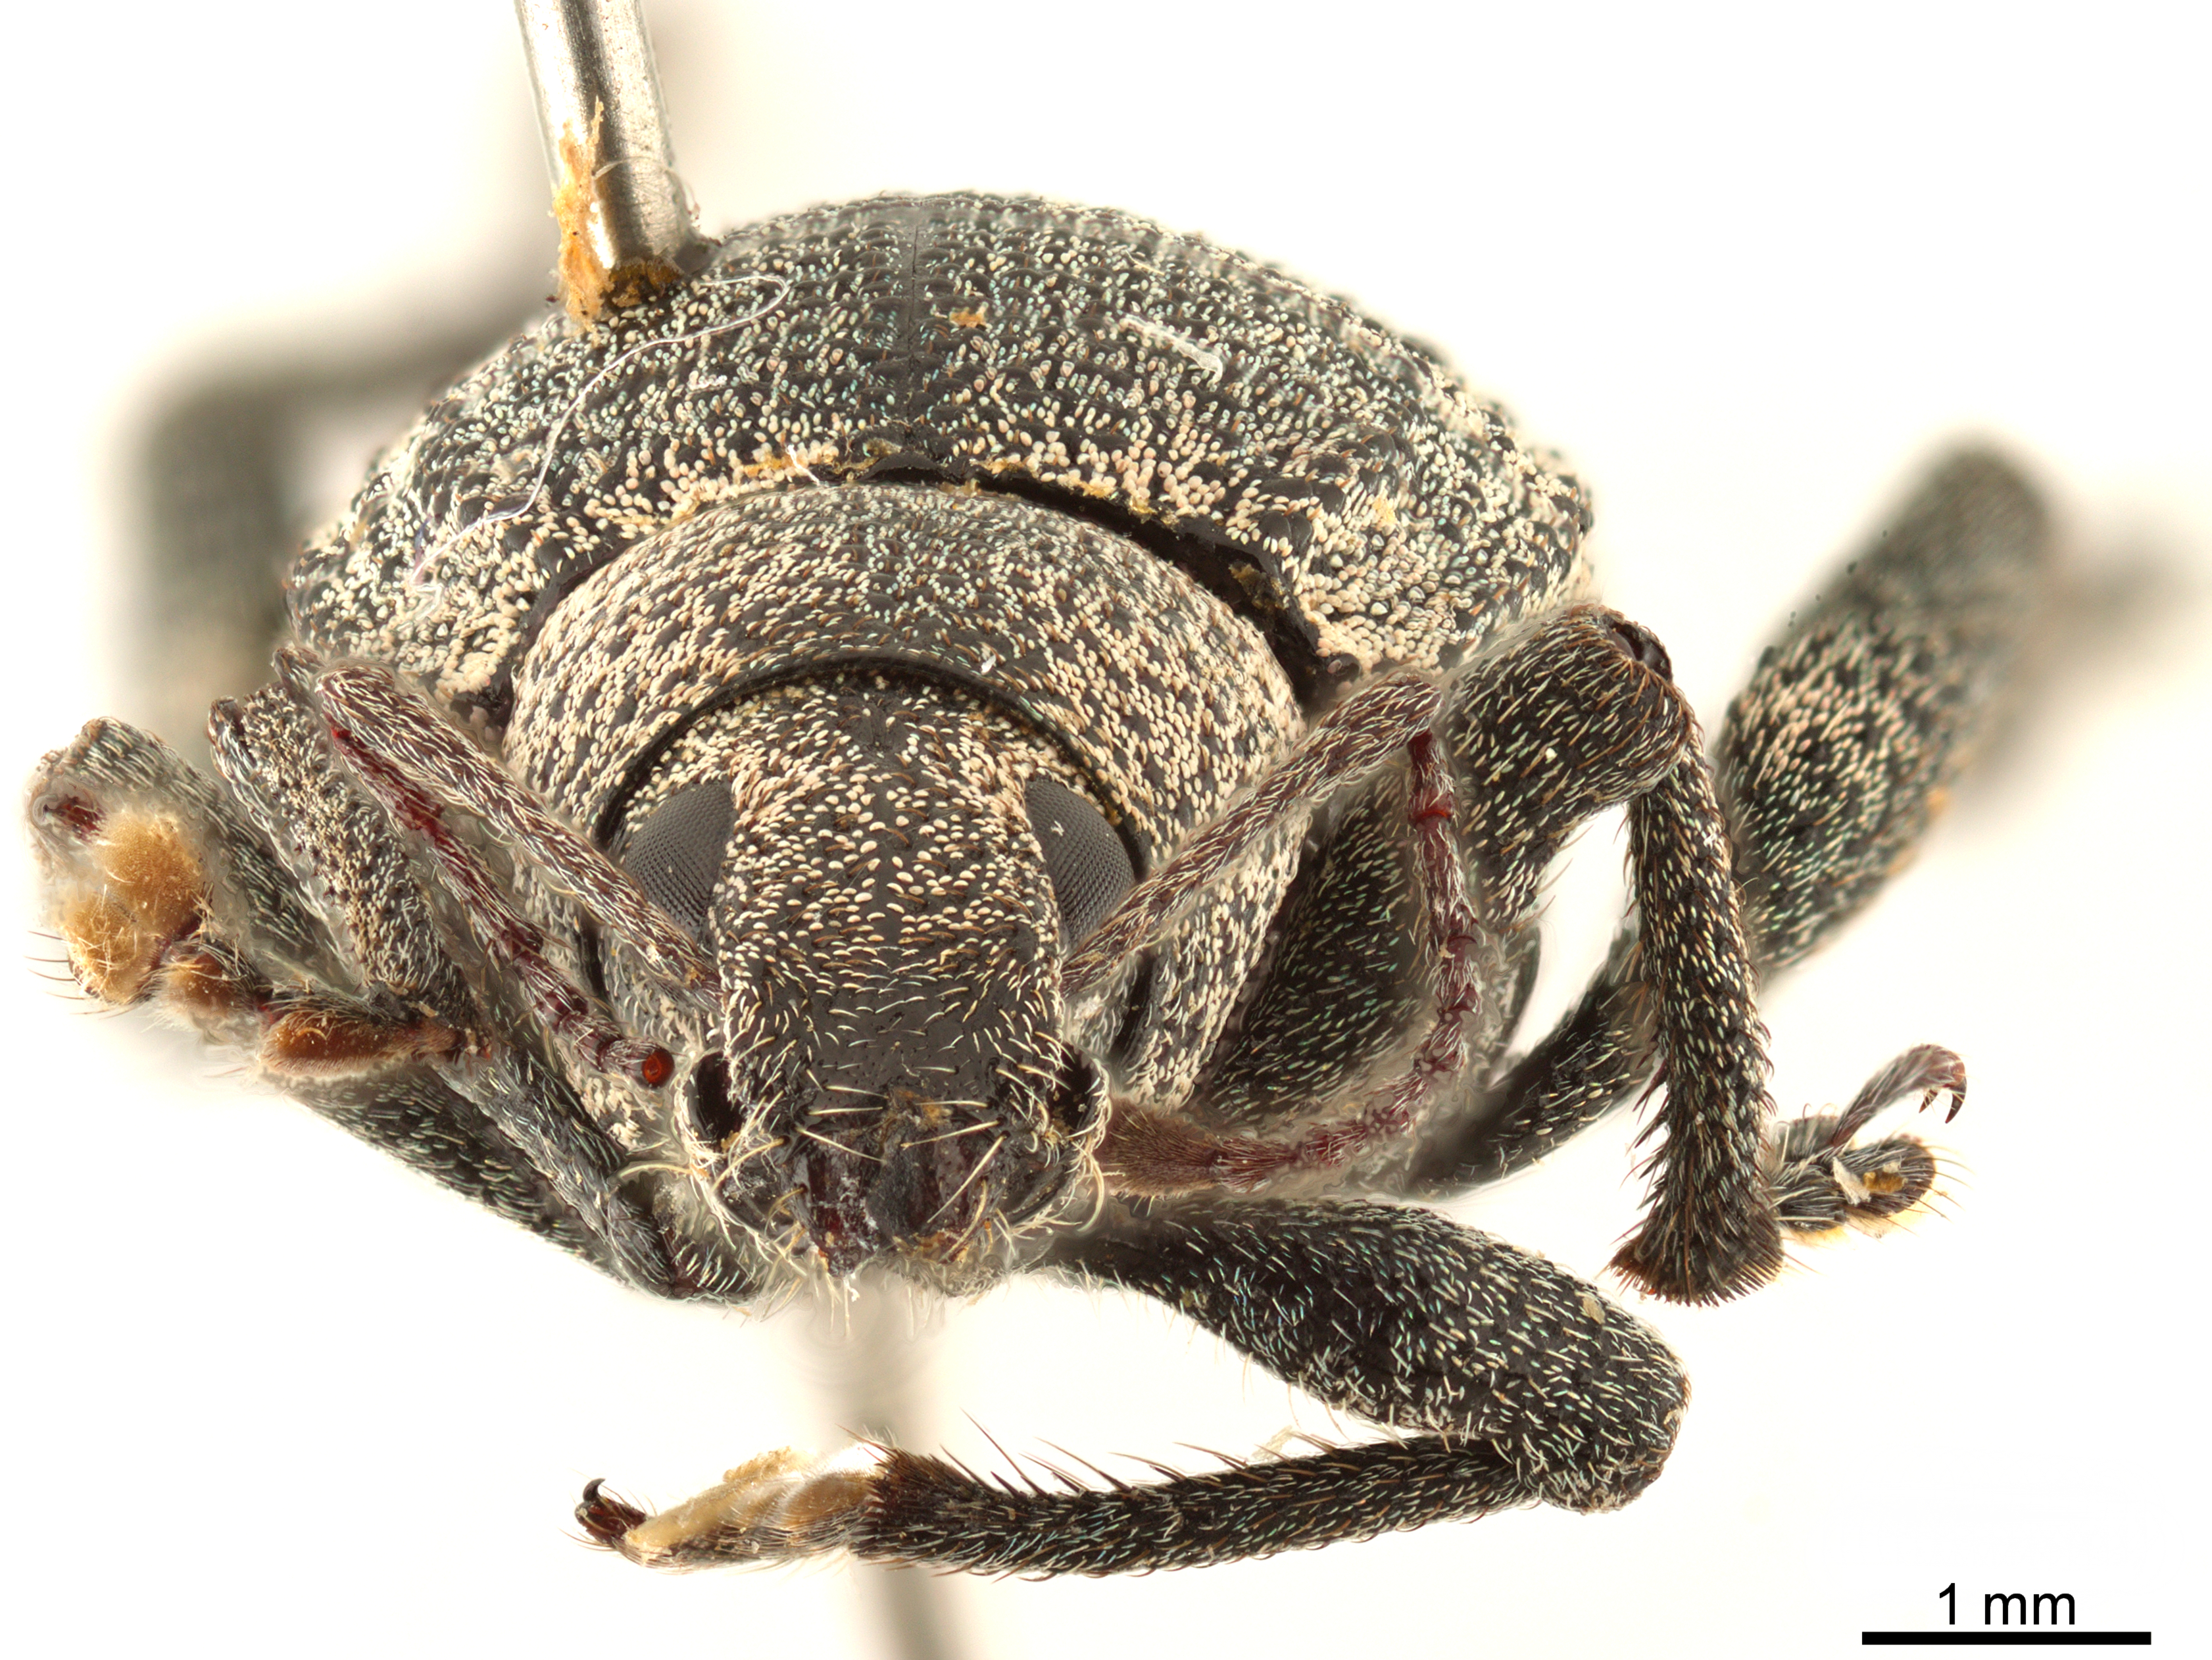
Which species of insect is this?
Elytrurus marginatus
